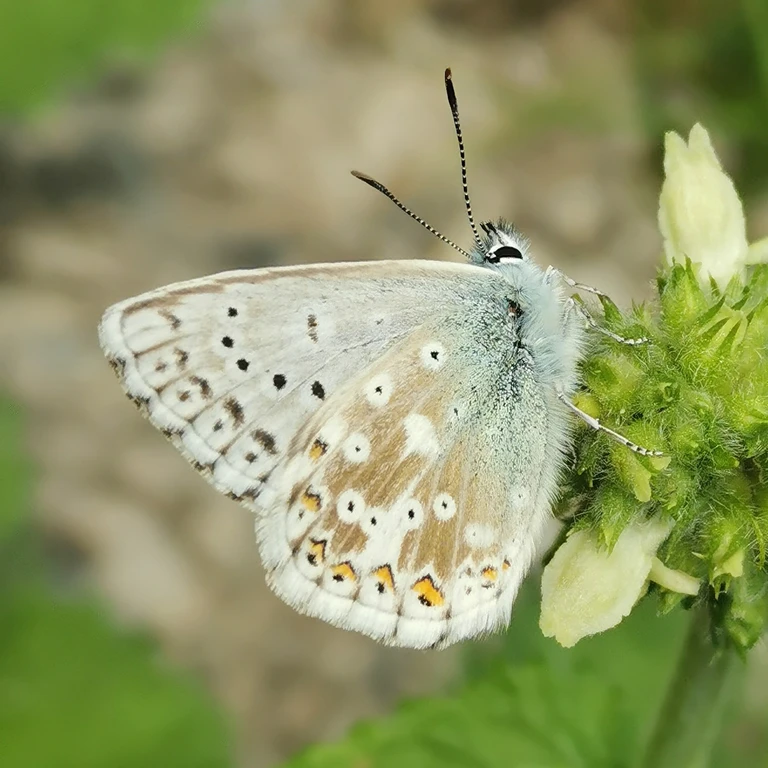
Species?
Lysandra coridon
